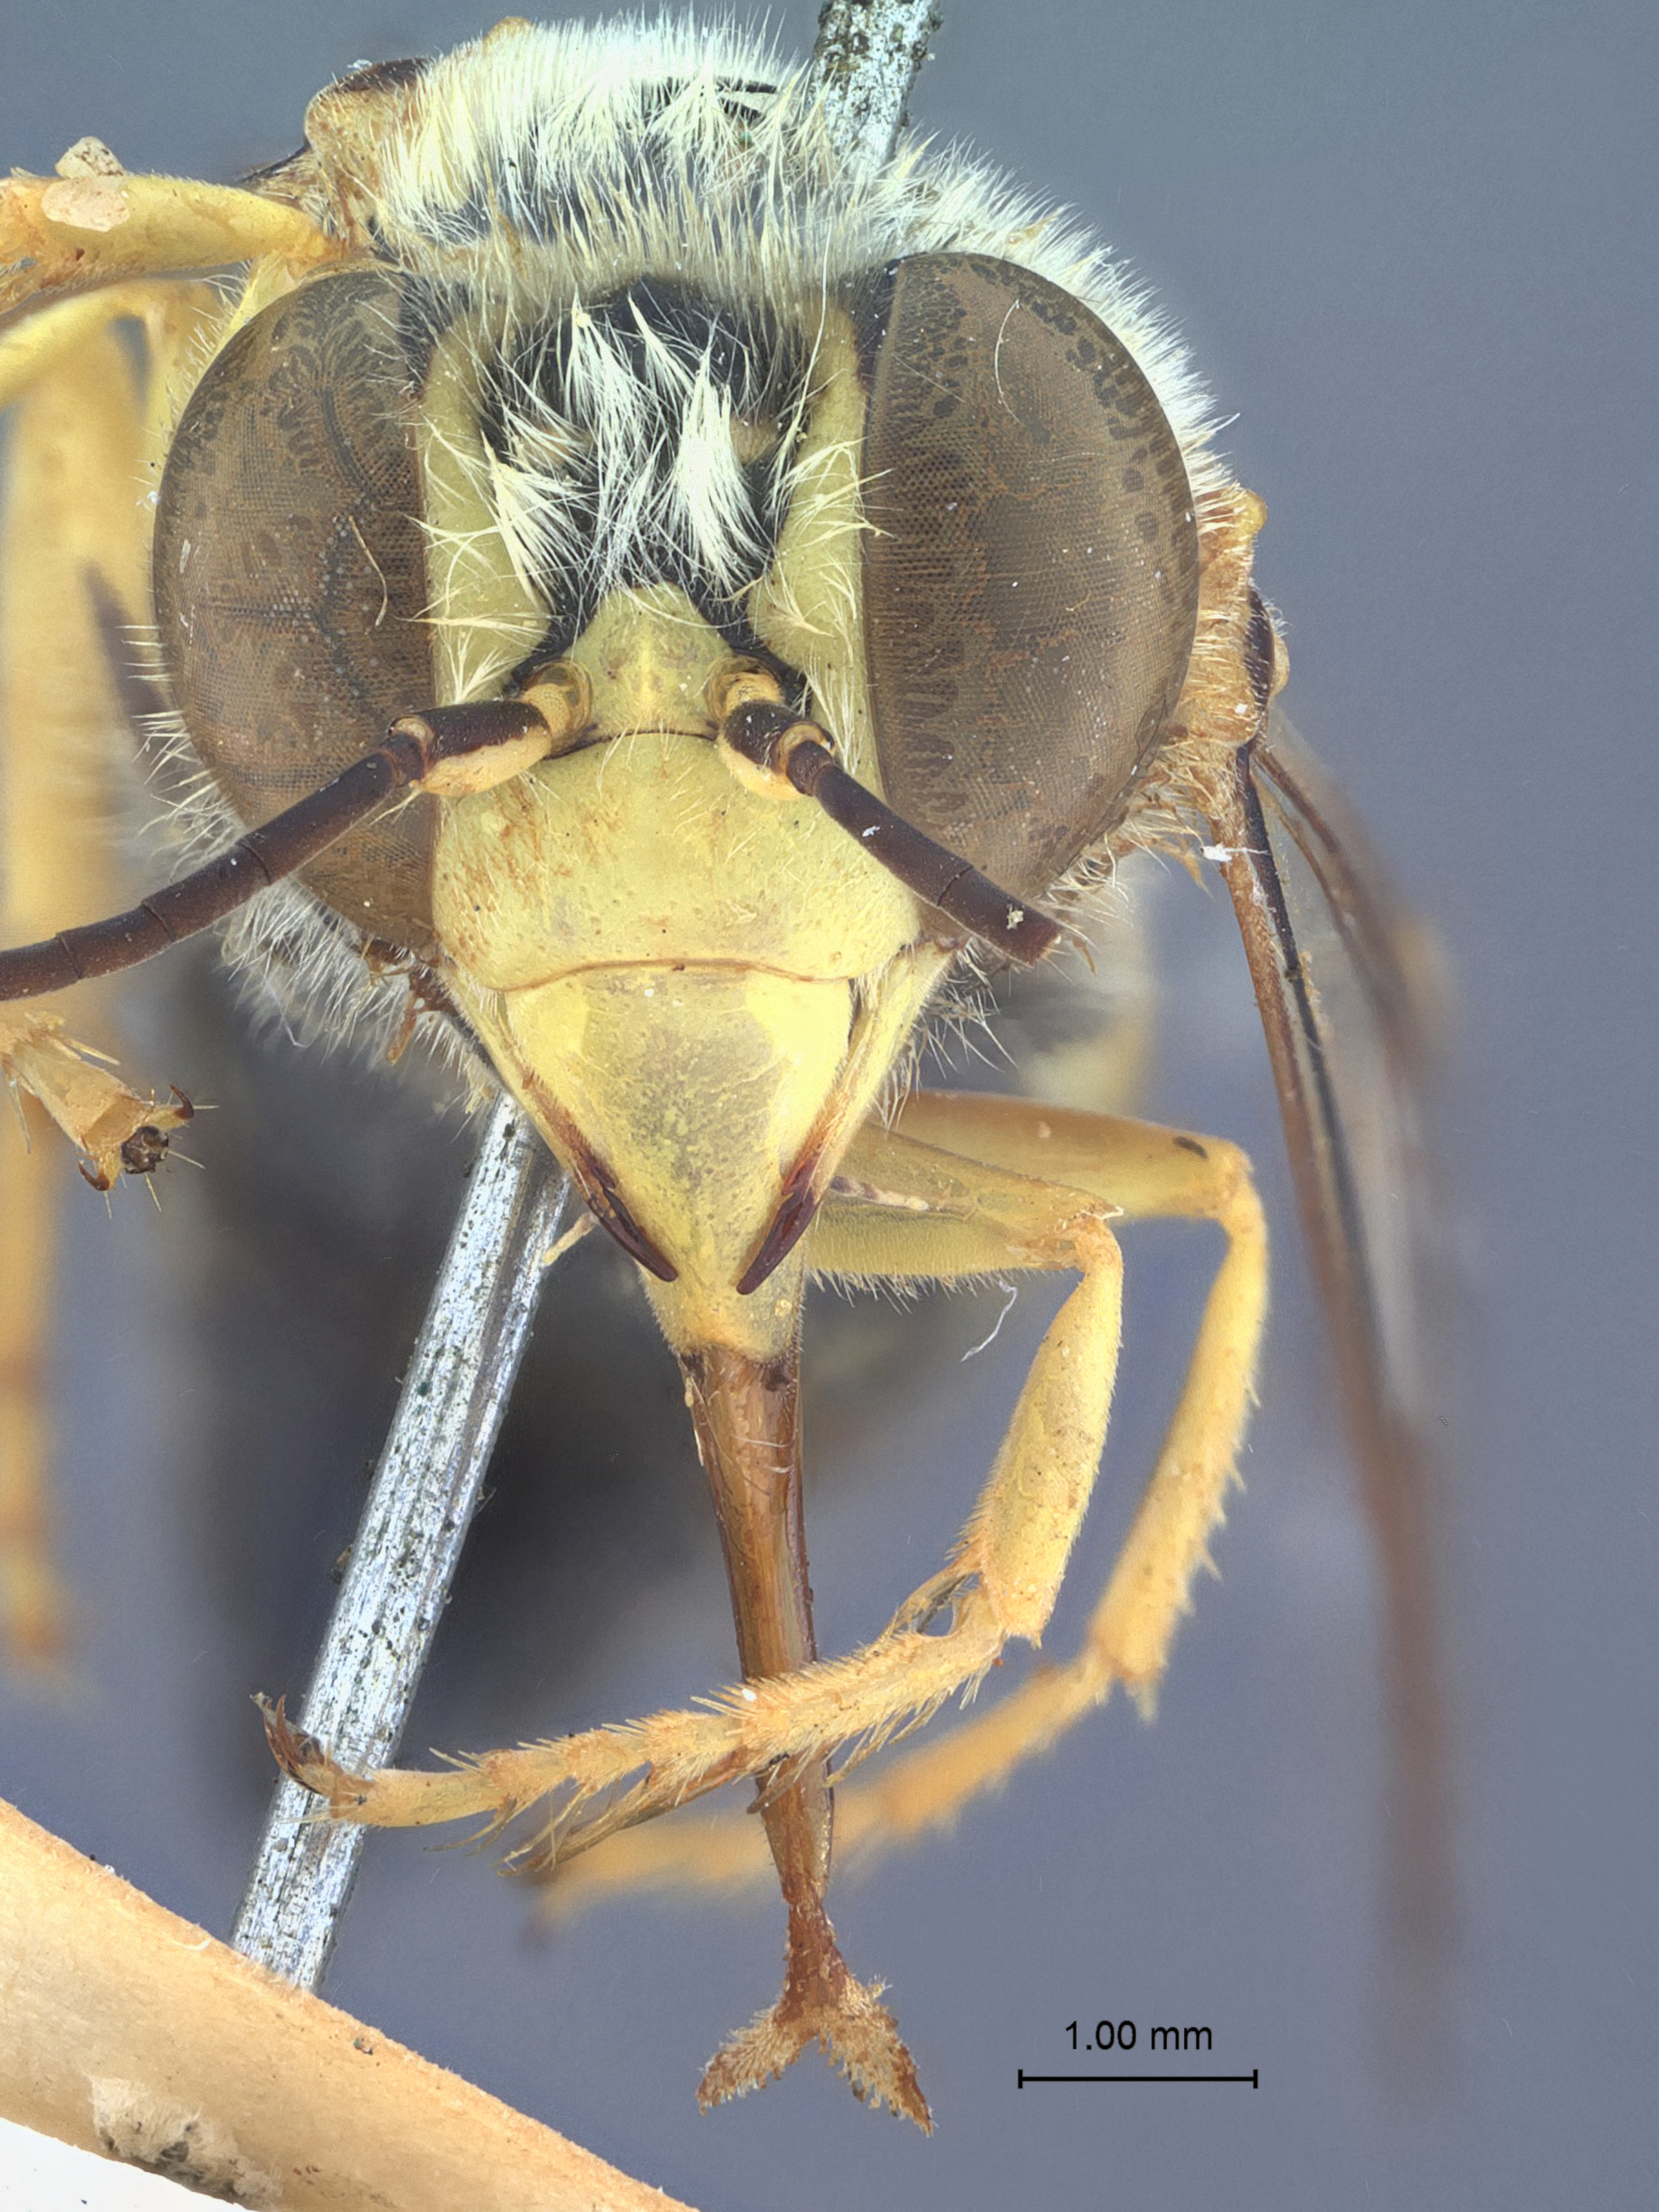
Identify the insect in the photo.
Bembix aldabra
